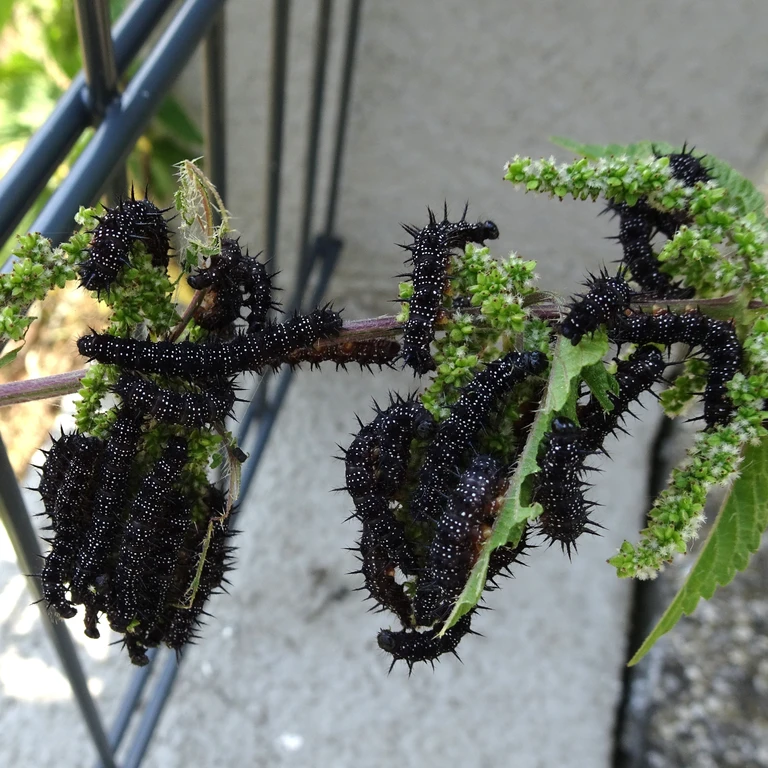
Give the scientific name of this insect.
Aglais io
